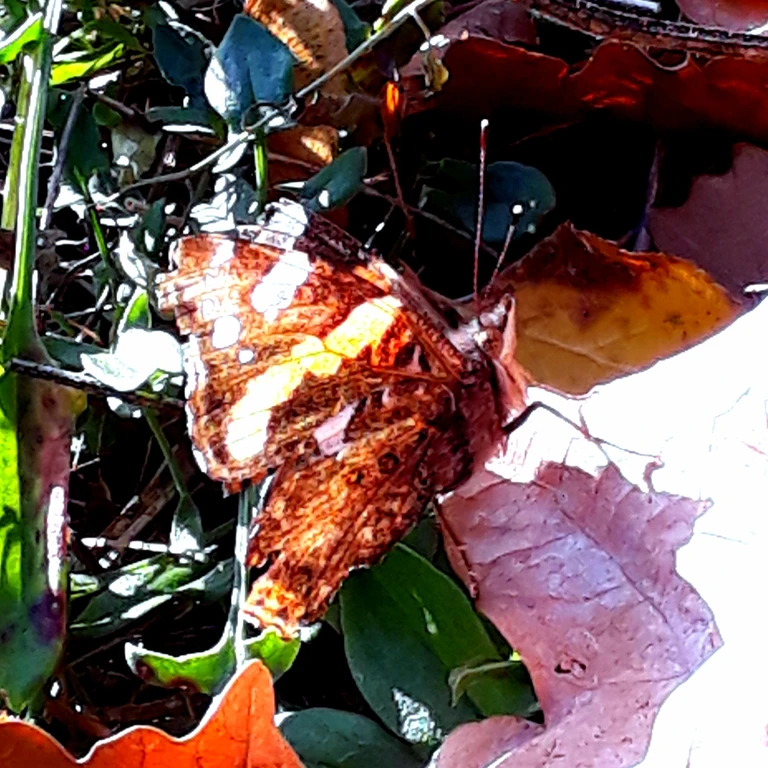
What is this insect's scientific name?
Vanessa atalanta
